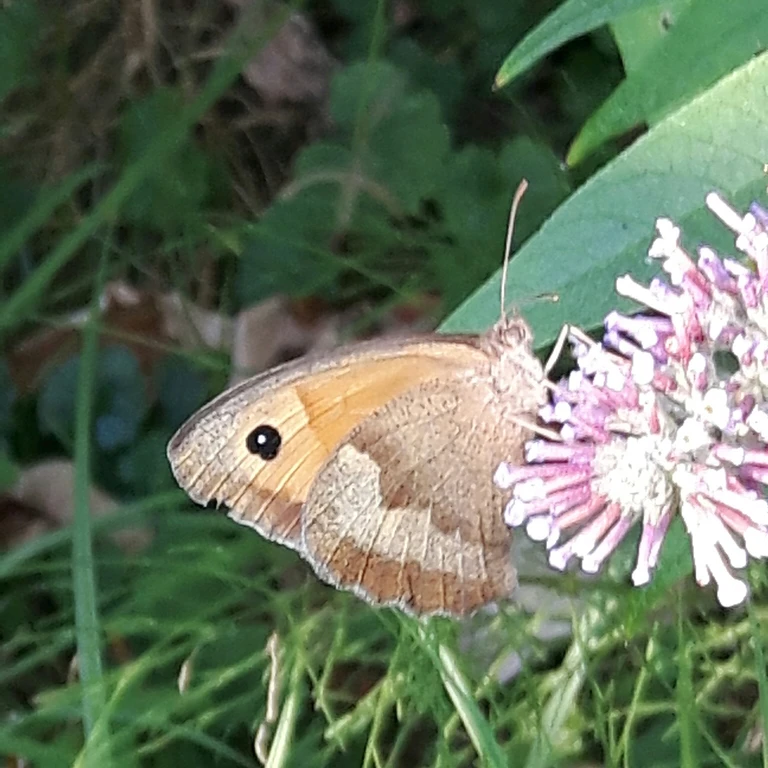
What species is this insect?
Maniola jurtina
